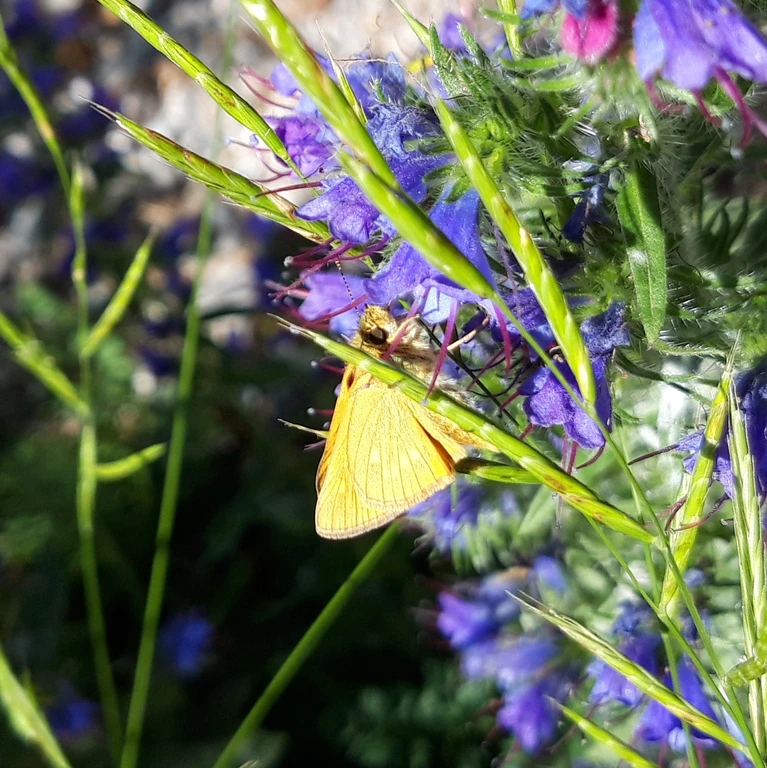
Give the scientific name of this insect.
Ochlodes sylvanus (also Ochlodes venata)
